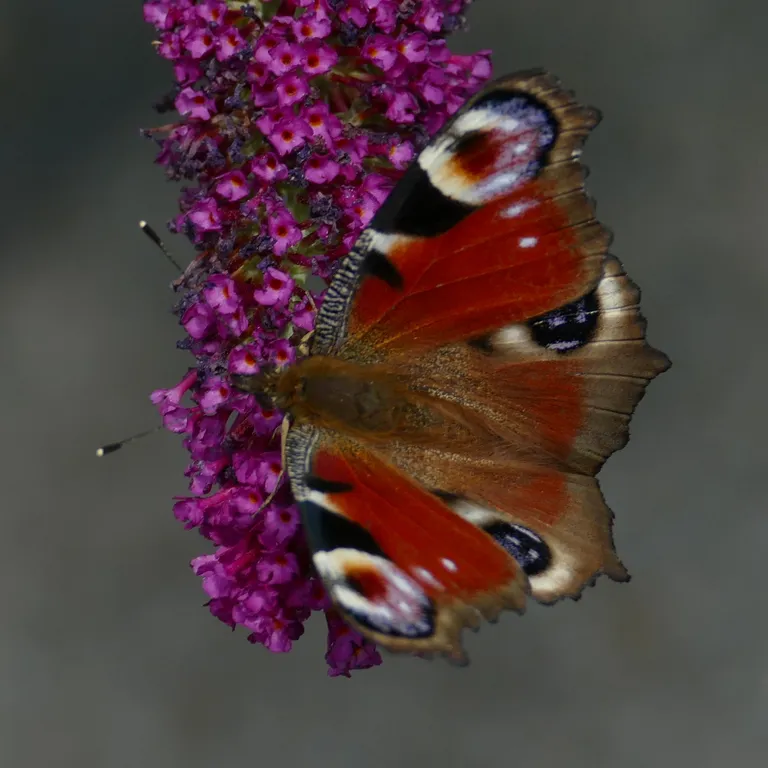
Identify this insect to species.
Aglais io
